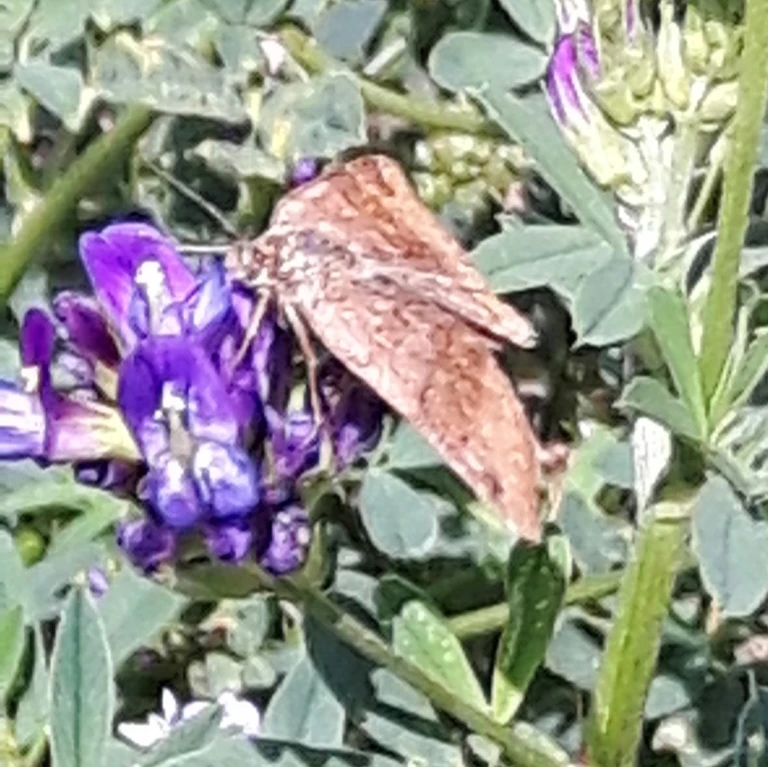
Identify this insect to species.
Euclidia glyphica
